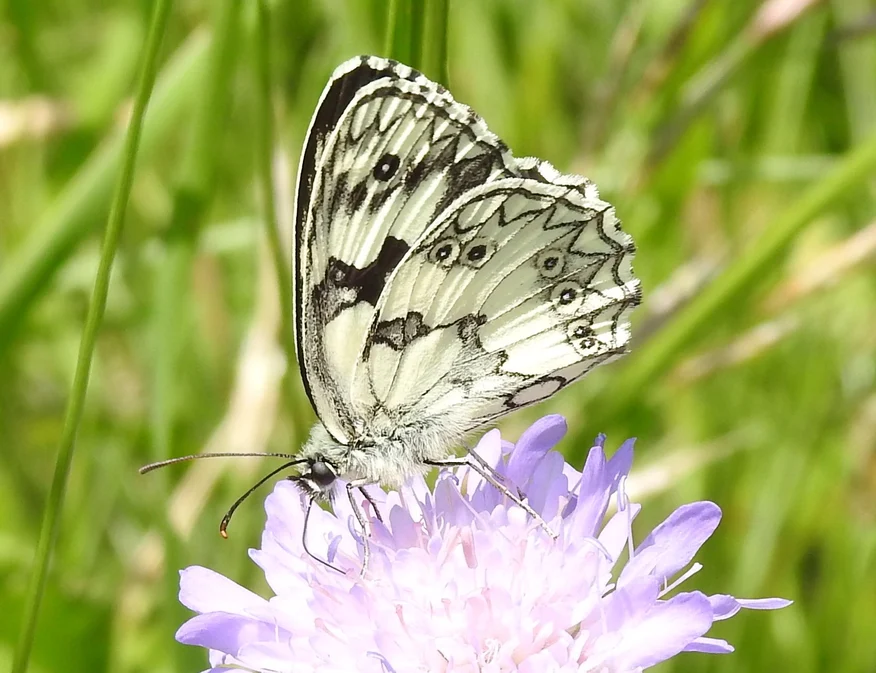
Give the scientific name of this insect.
Melanargia galathea
